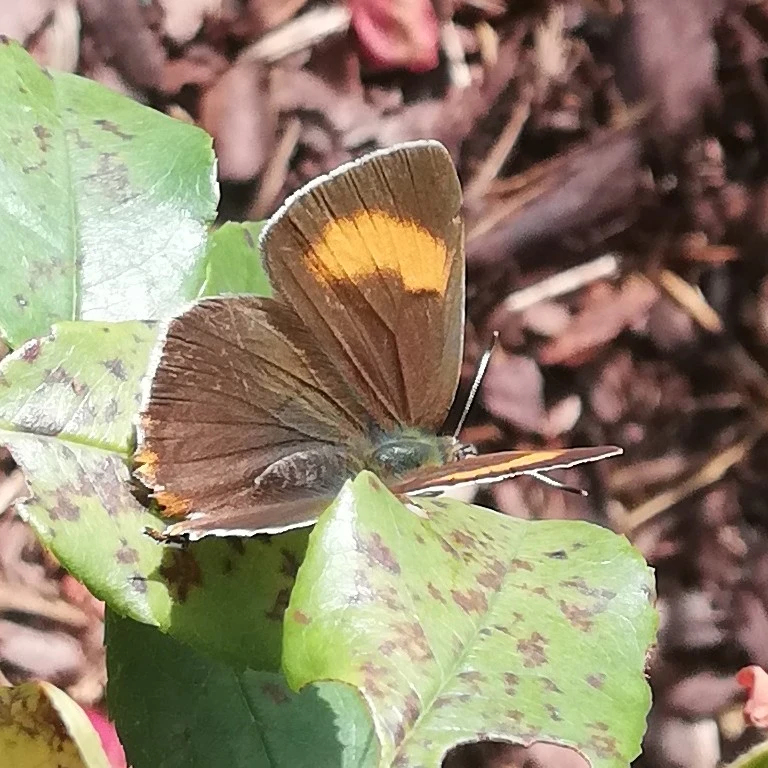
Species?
Thecla betulae
